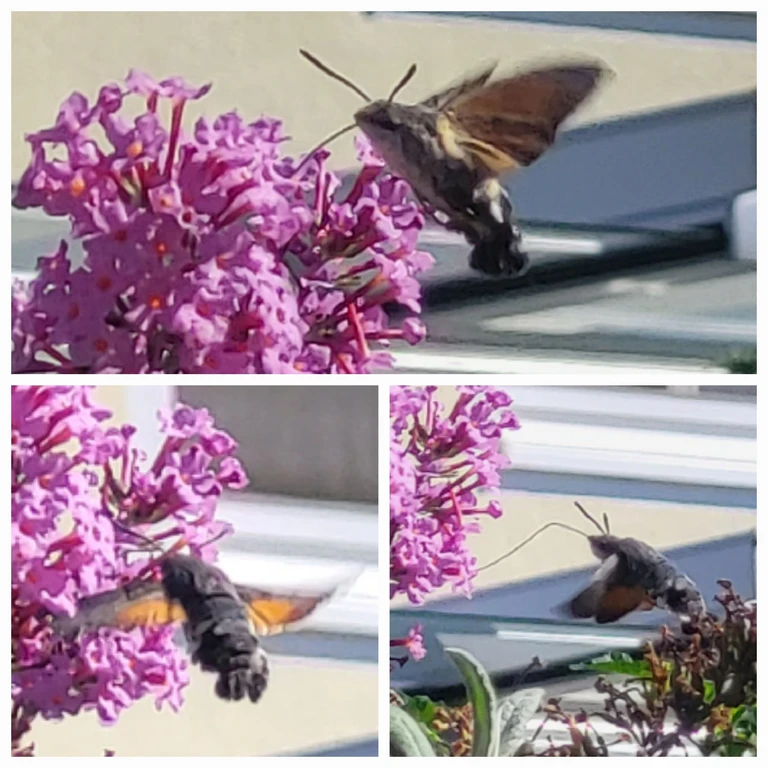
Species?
Macroglossum stellatarum
